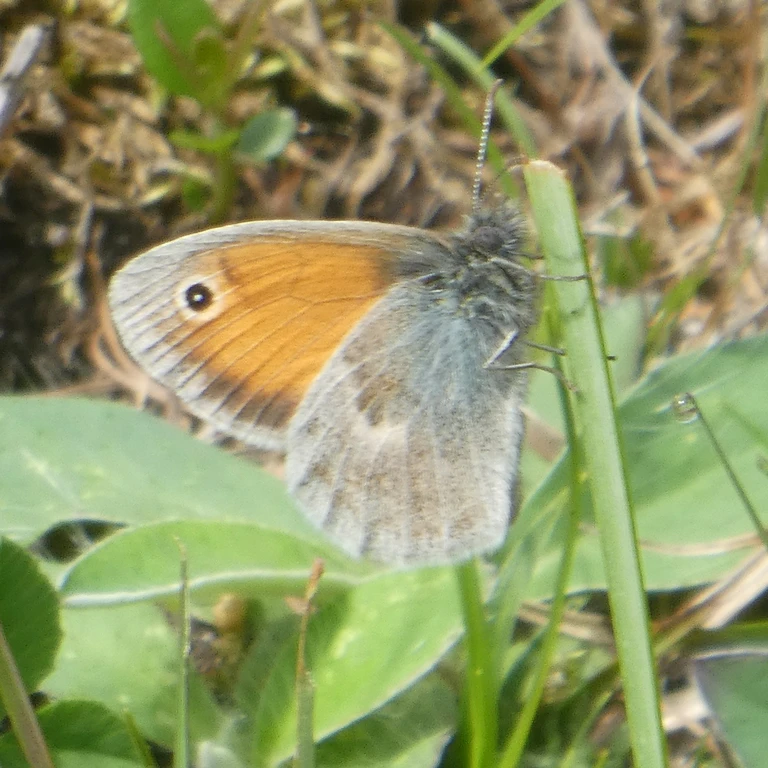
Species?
Coenonympha pamphilus
